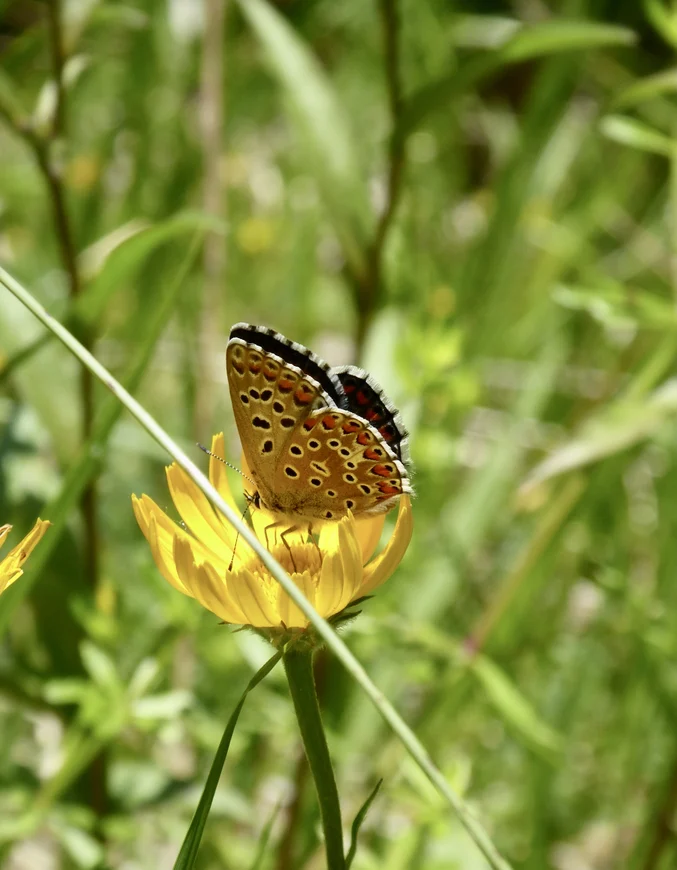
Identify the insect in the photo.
Lysandra bellargus
